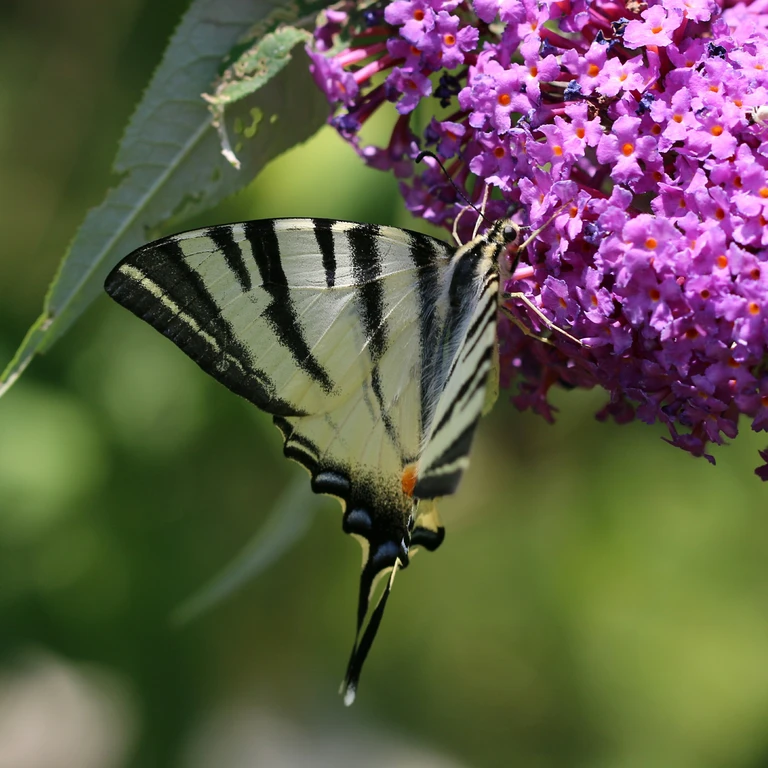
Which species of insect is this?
Iphiclides podalirius
